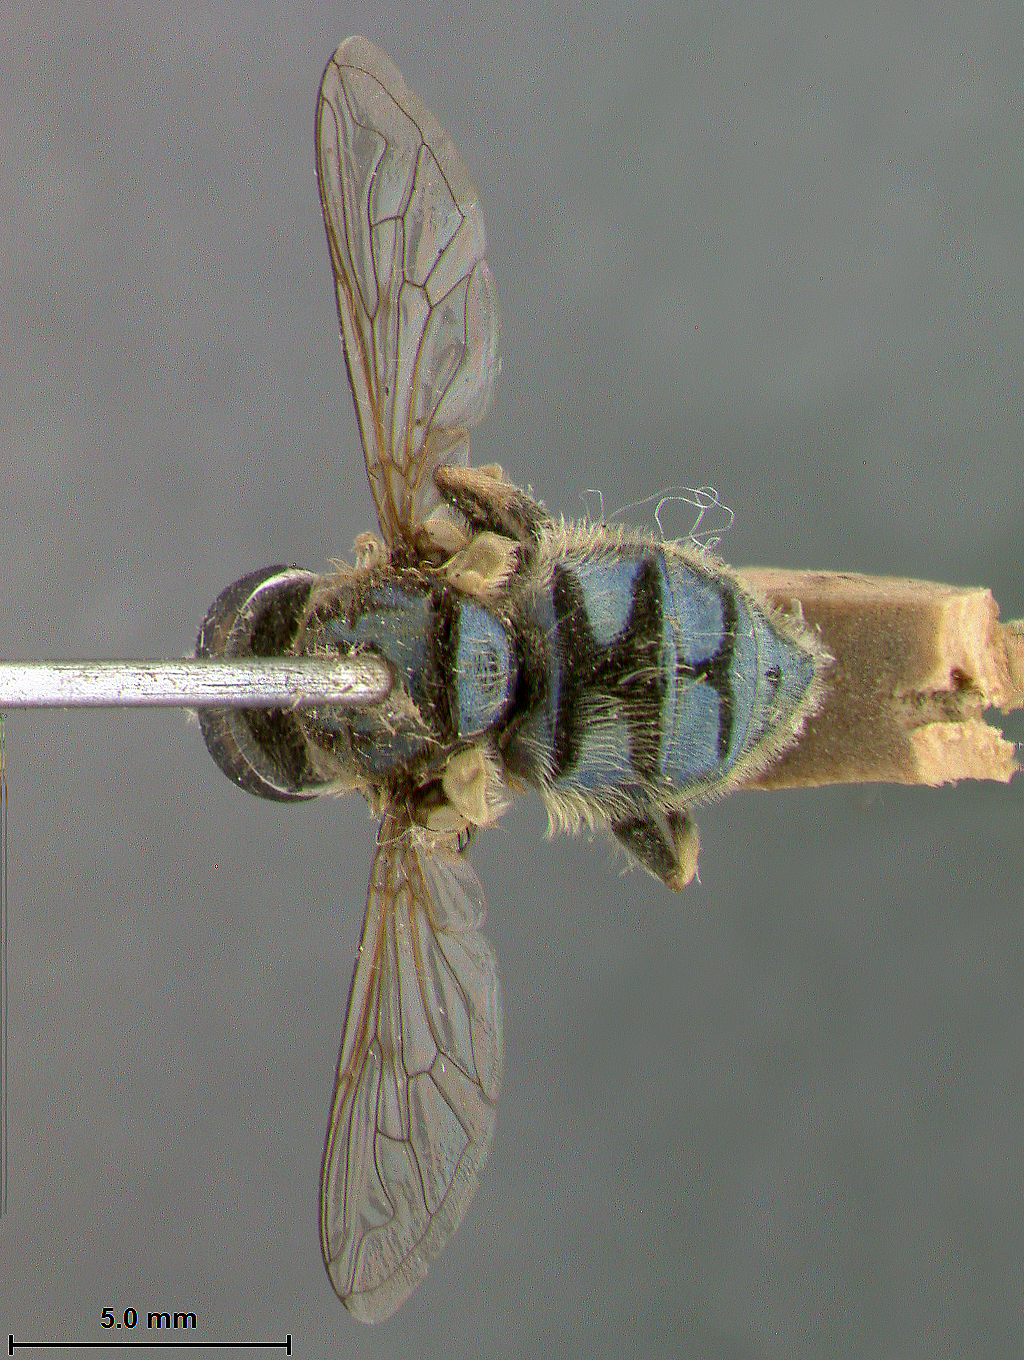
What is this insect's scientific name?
Eristalis viridis
